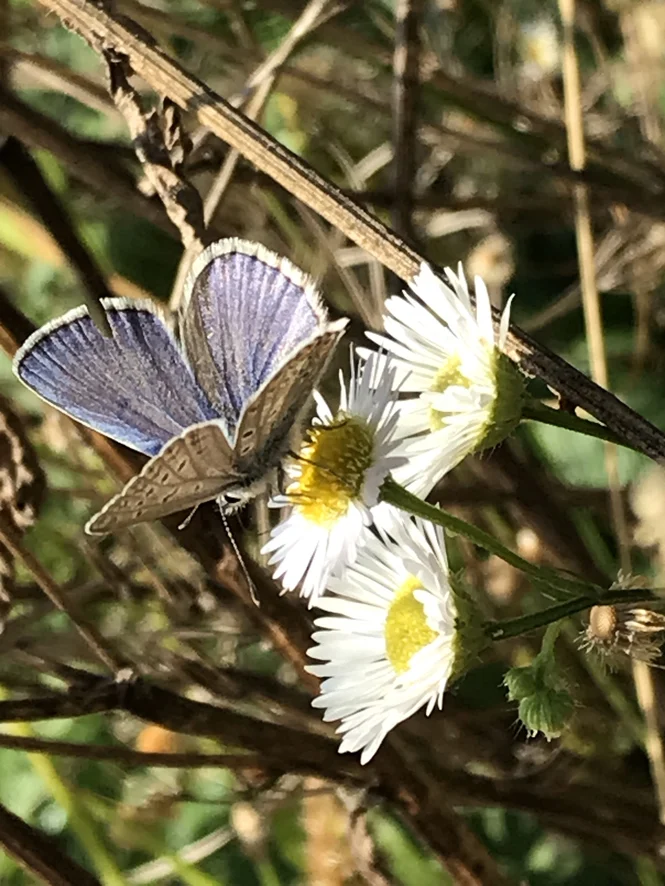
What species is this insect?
Polyommatus icarus
